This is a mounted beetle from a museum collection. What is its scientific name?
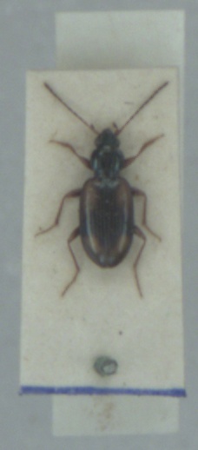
Bembidion bualei
